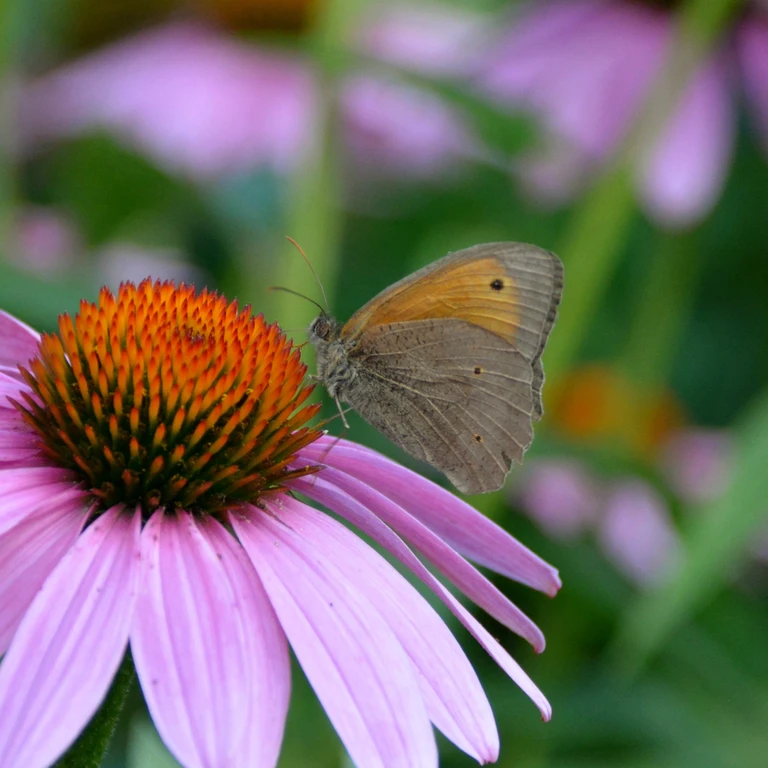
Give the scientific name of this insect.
Maniola jurtina
